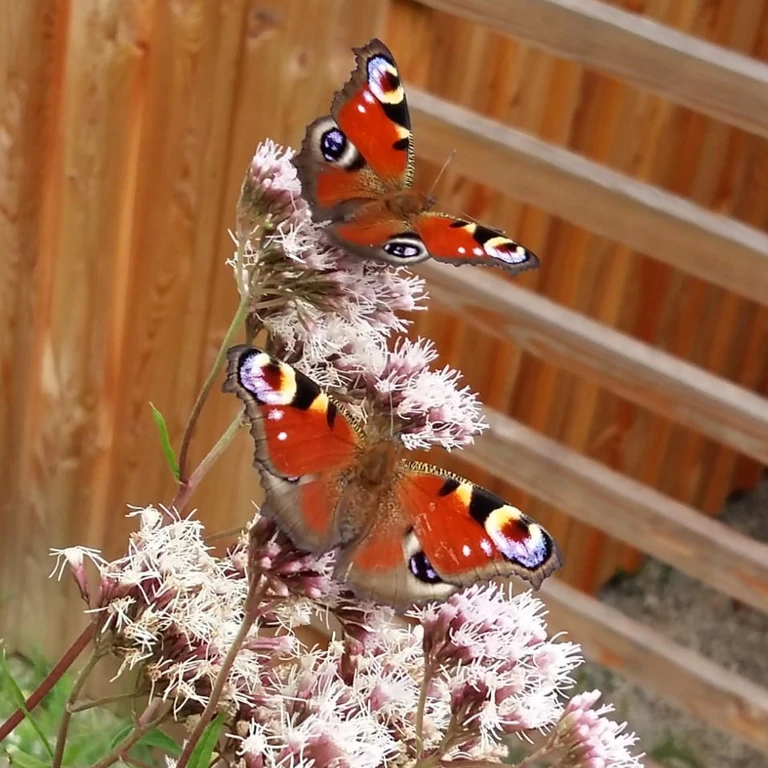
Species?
Aglais io
